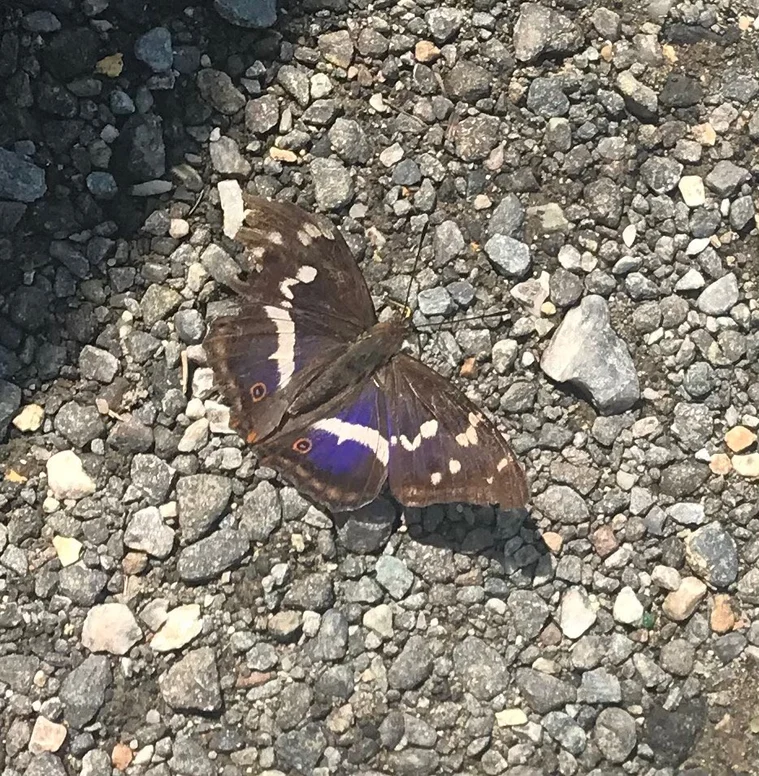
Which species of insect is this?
Apatura iris
